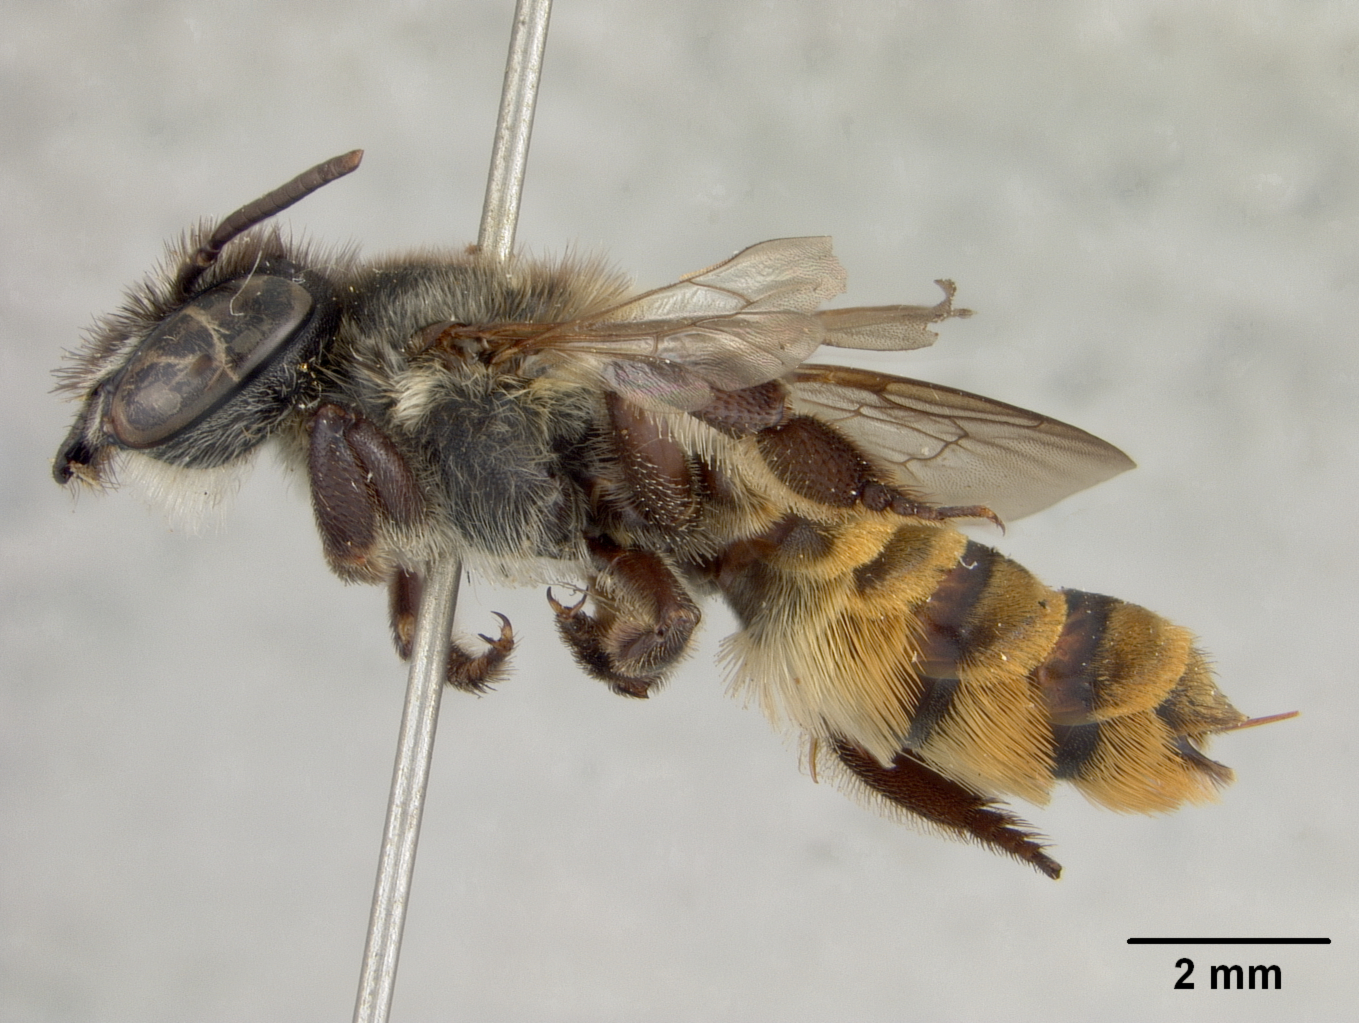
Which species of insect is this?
Megachile rufofulva
